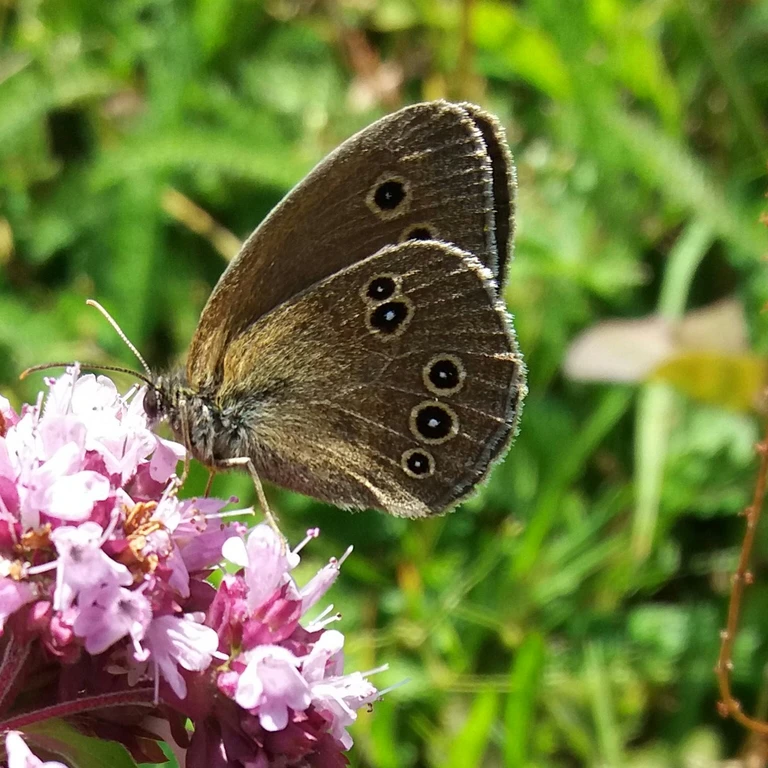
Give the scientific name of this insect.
Aphantopus hyperantus
